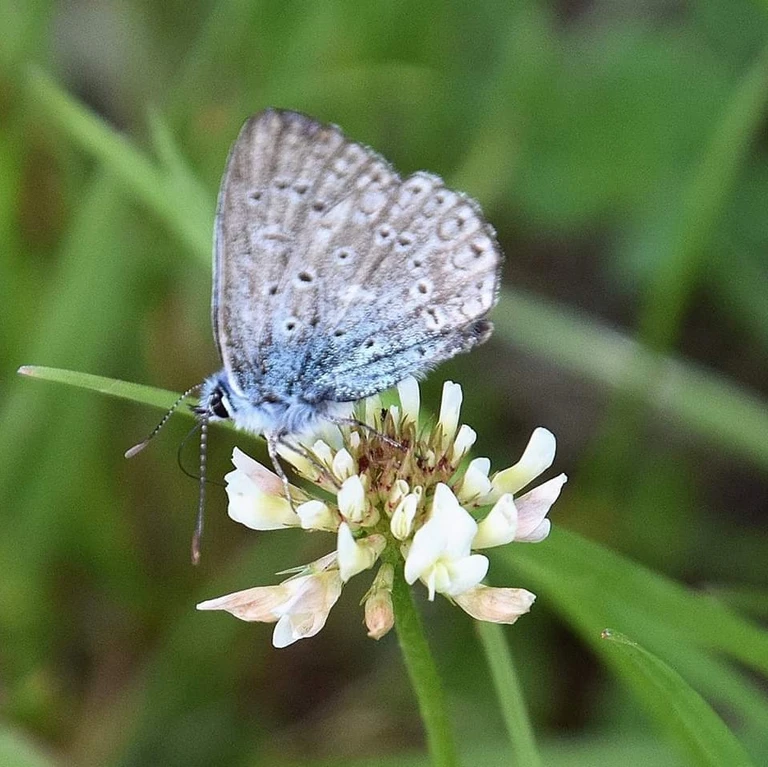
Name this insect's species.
Polyommatus icarus
